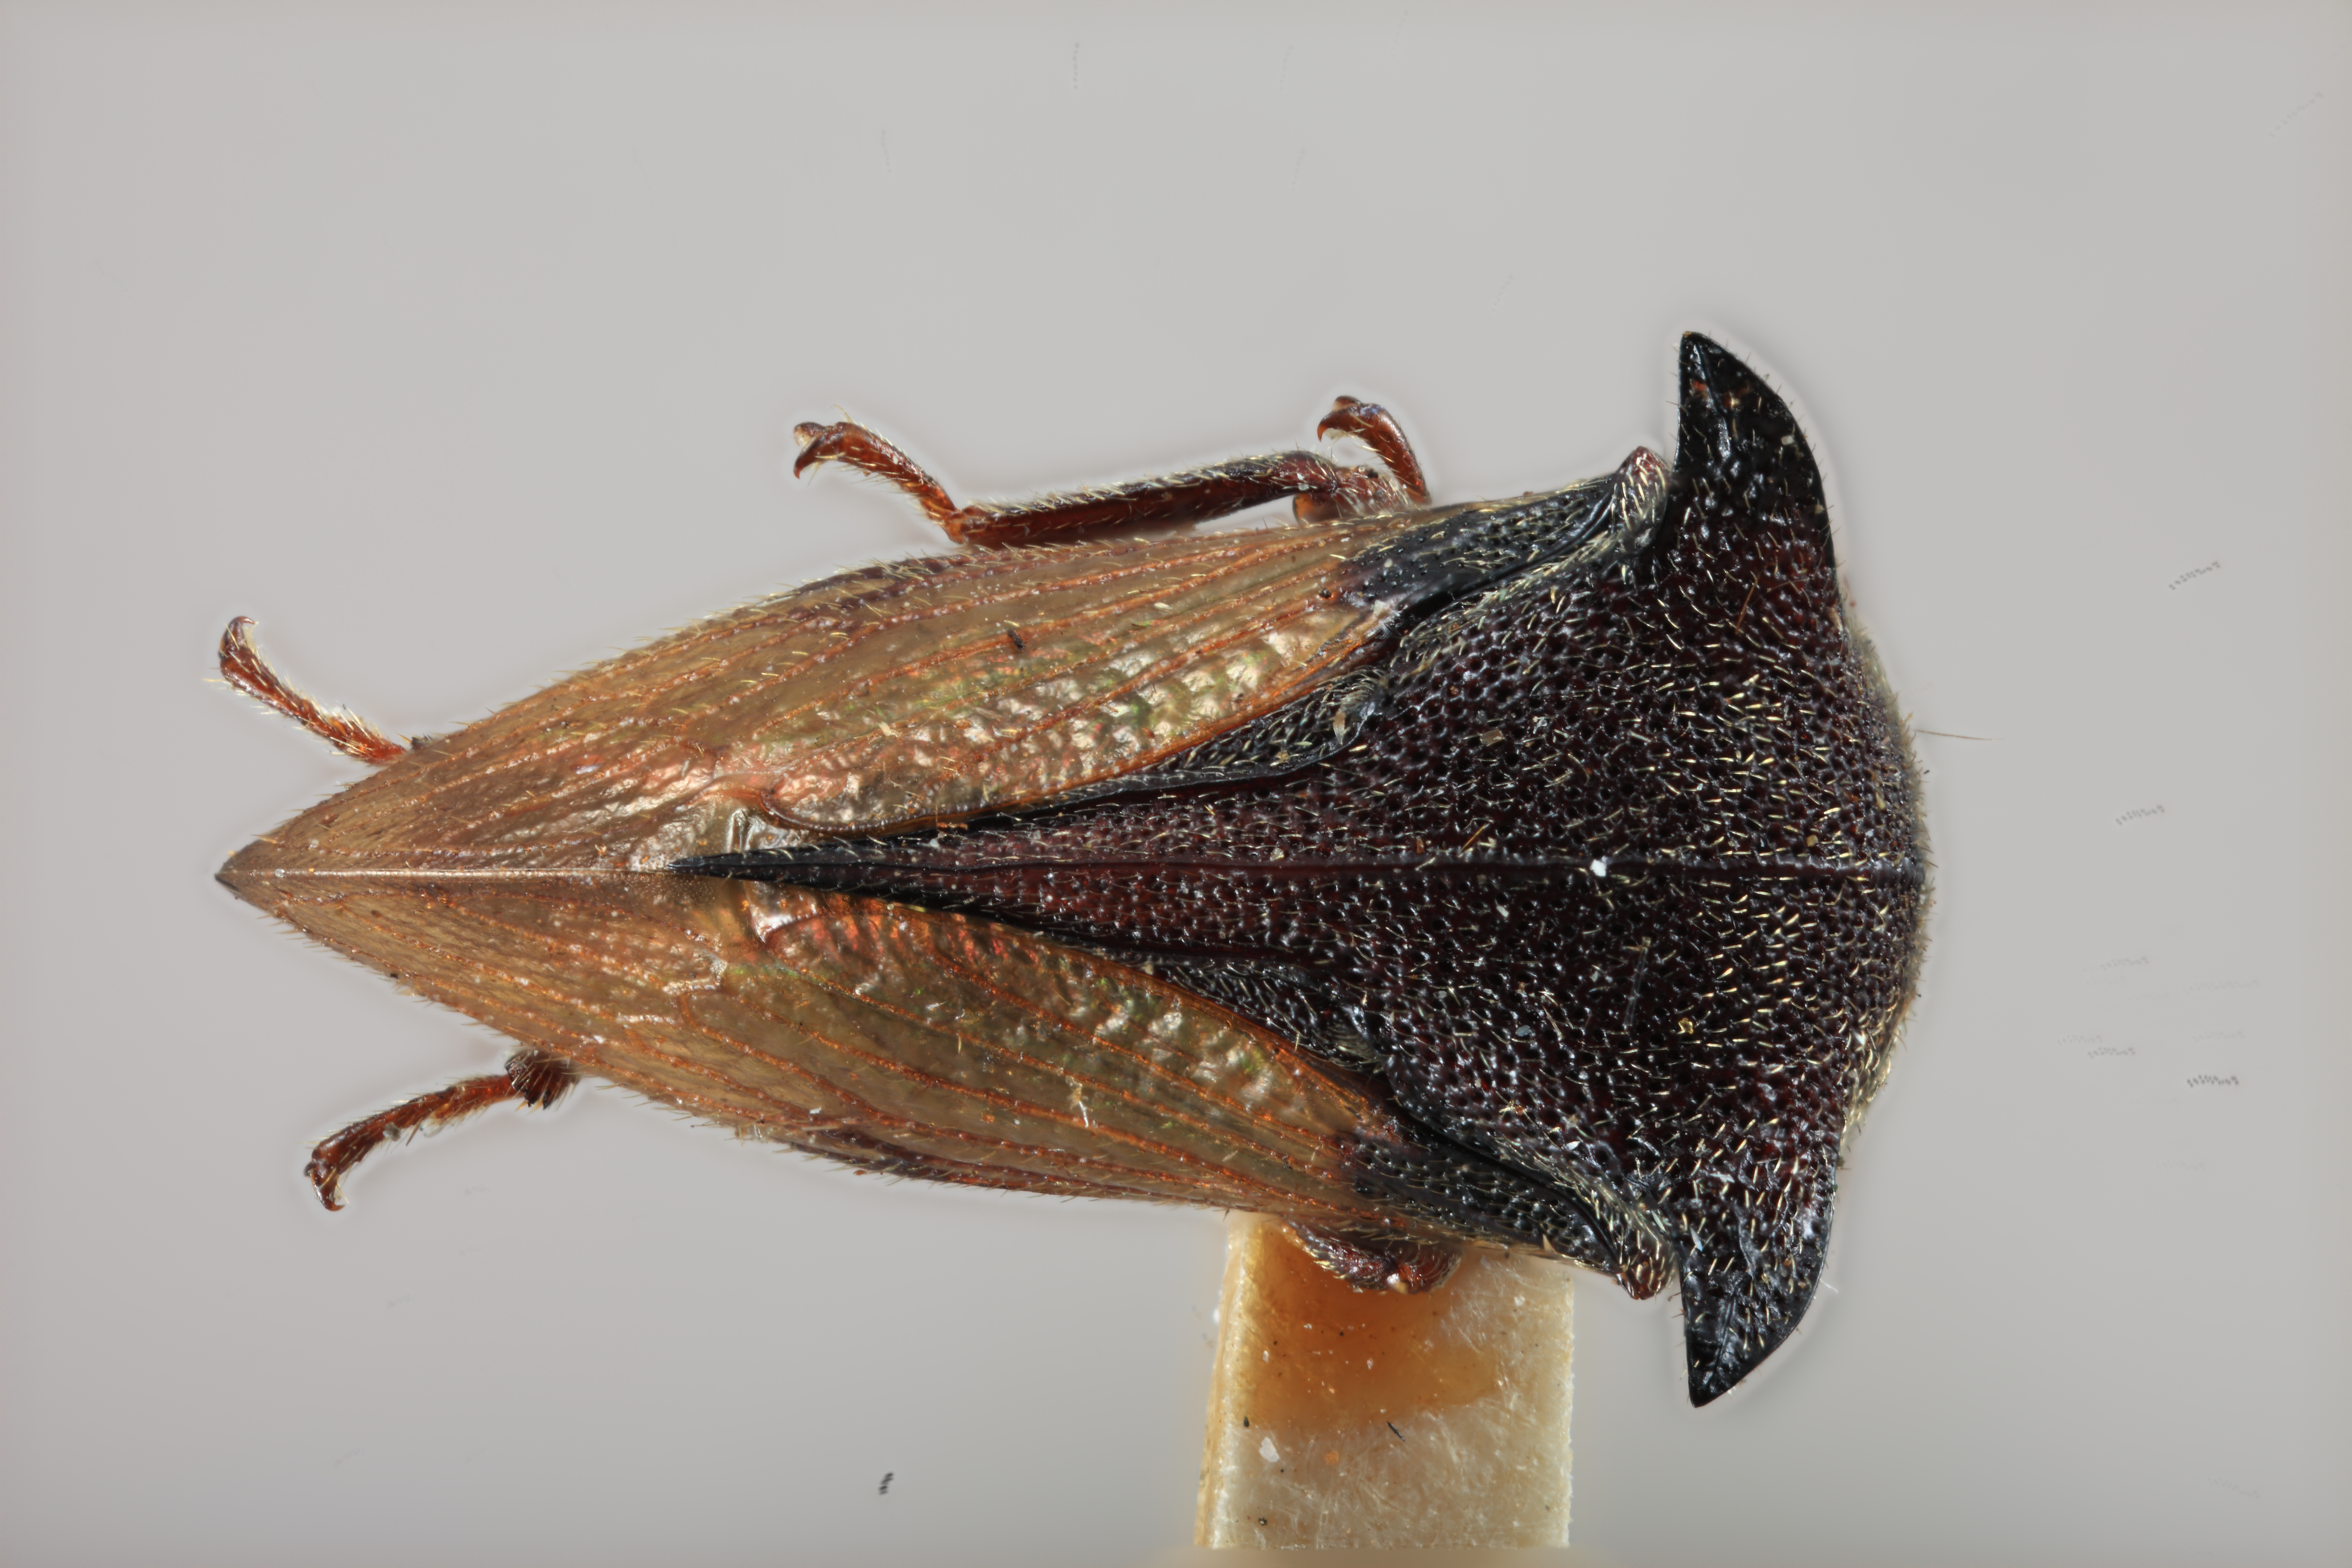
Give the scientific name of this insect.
Tricentrus bakeri
